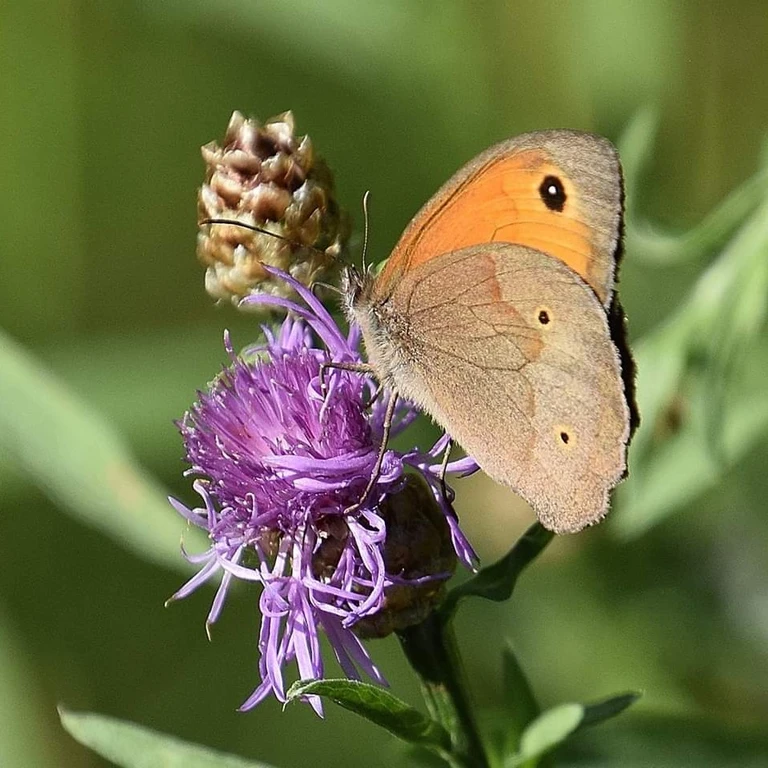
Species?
Maniola jurtina
